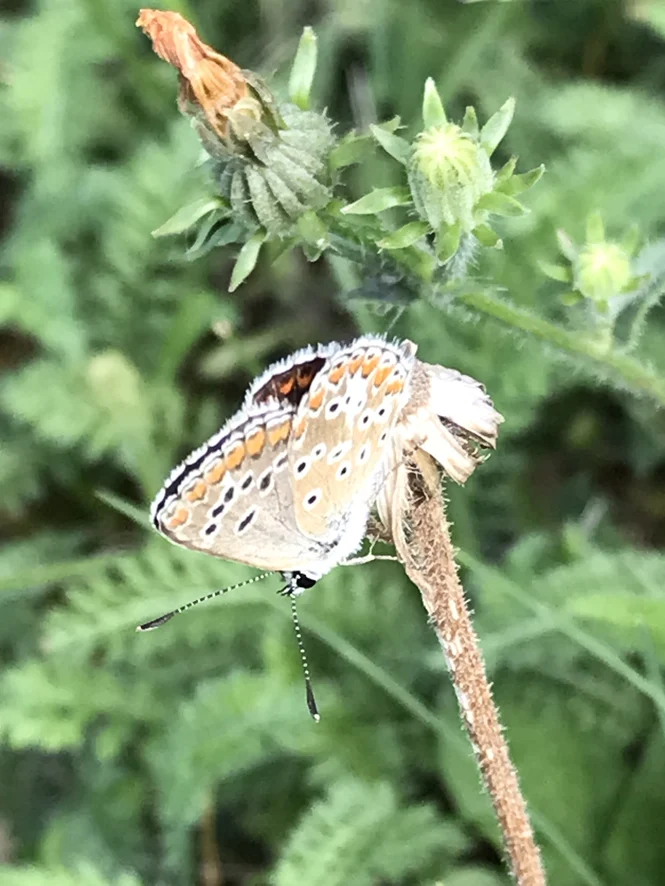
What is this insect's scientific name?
Aricia agestis/artaxerxes
